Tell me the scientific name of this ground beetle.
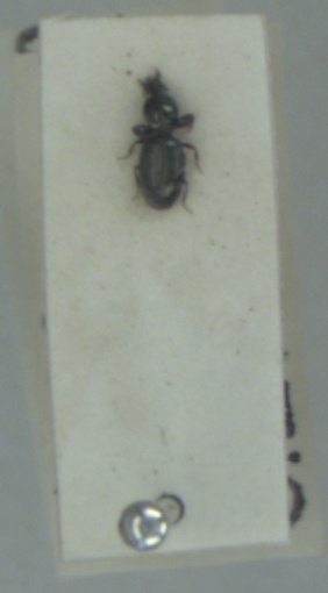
Dyschirius aeneus
